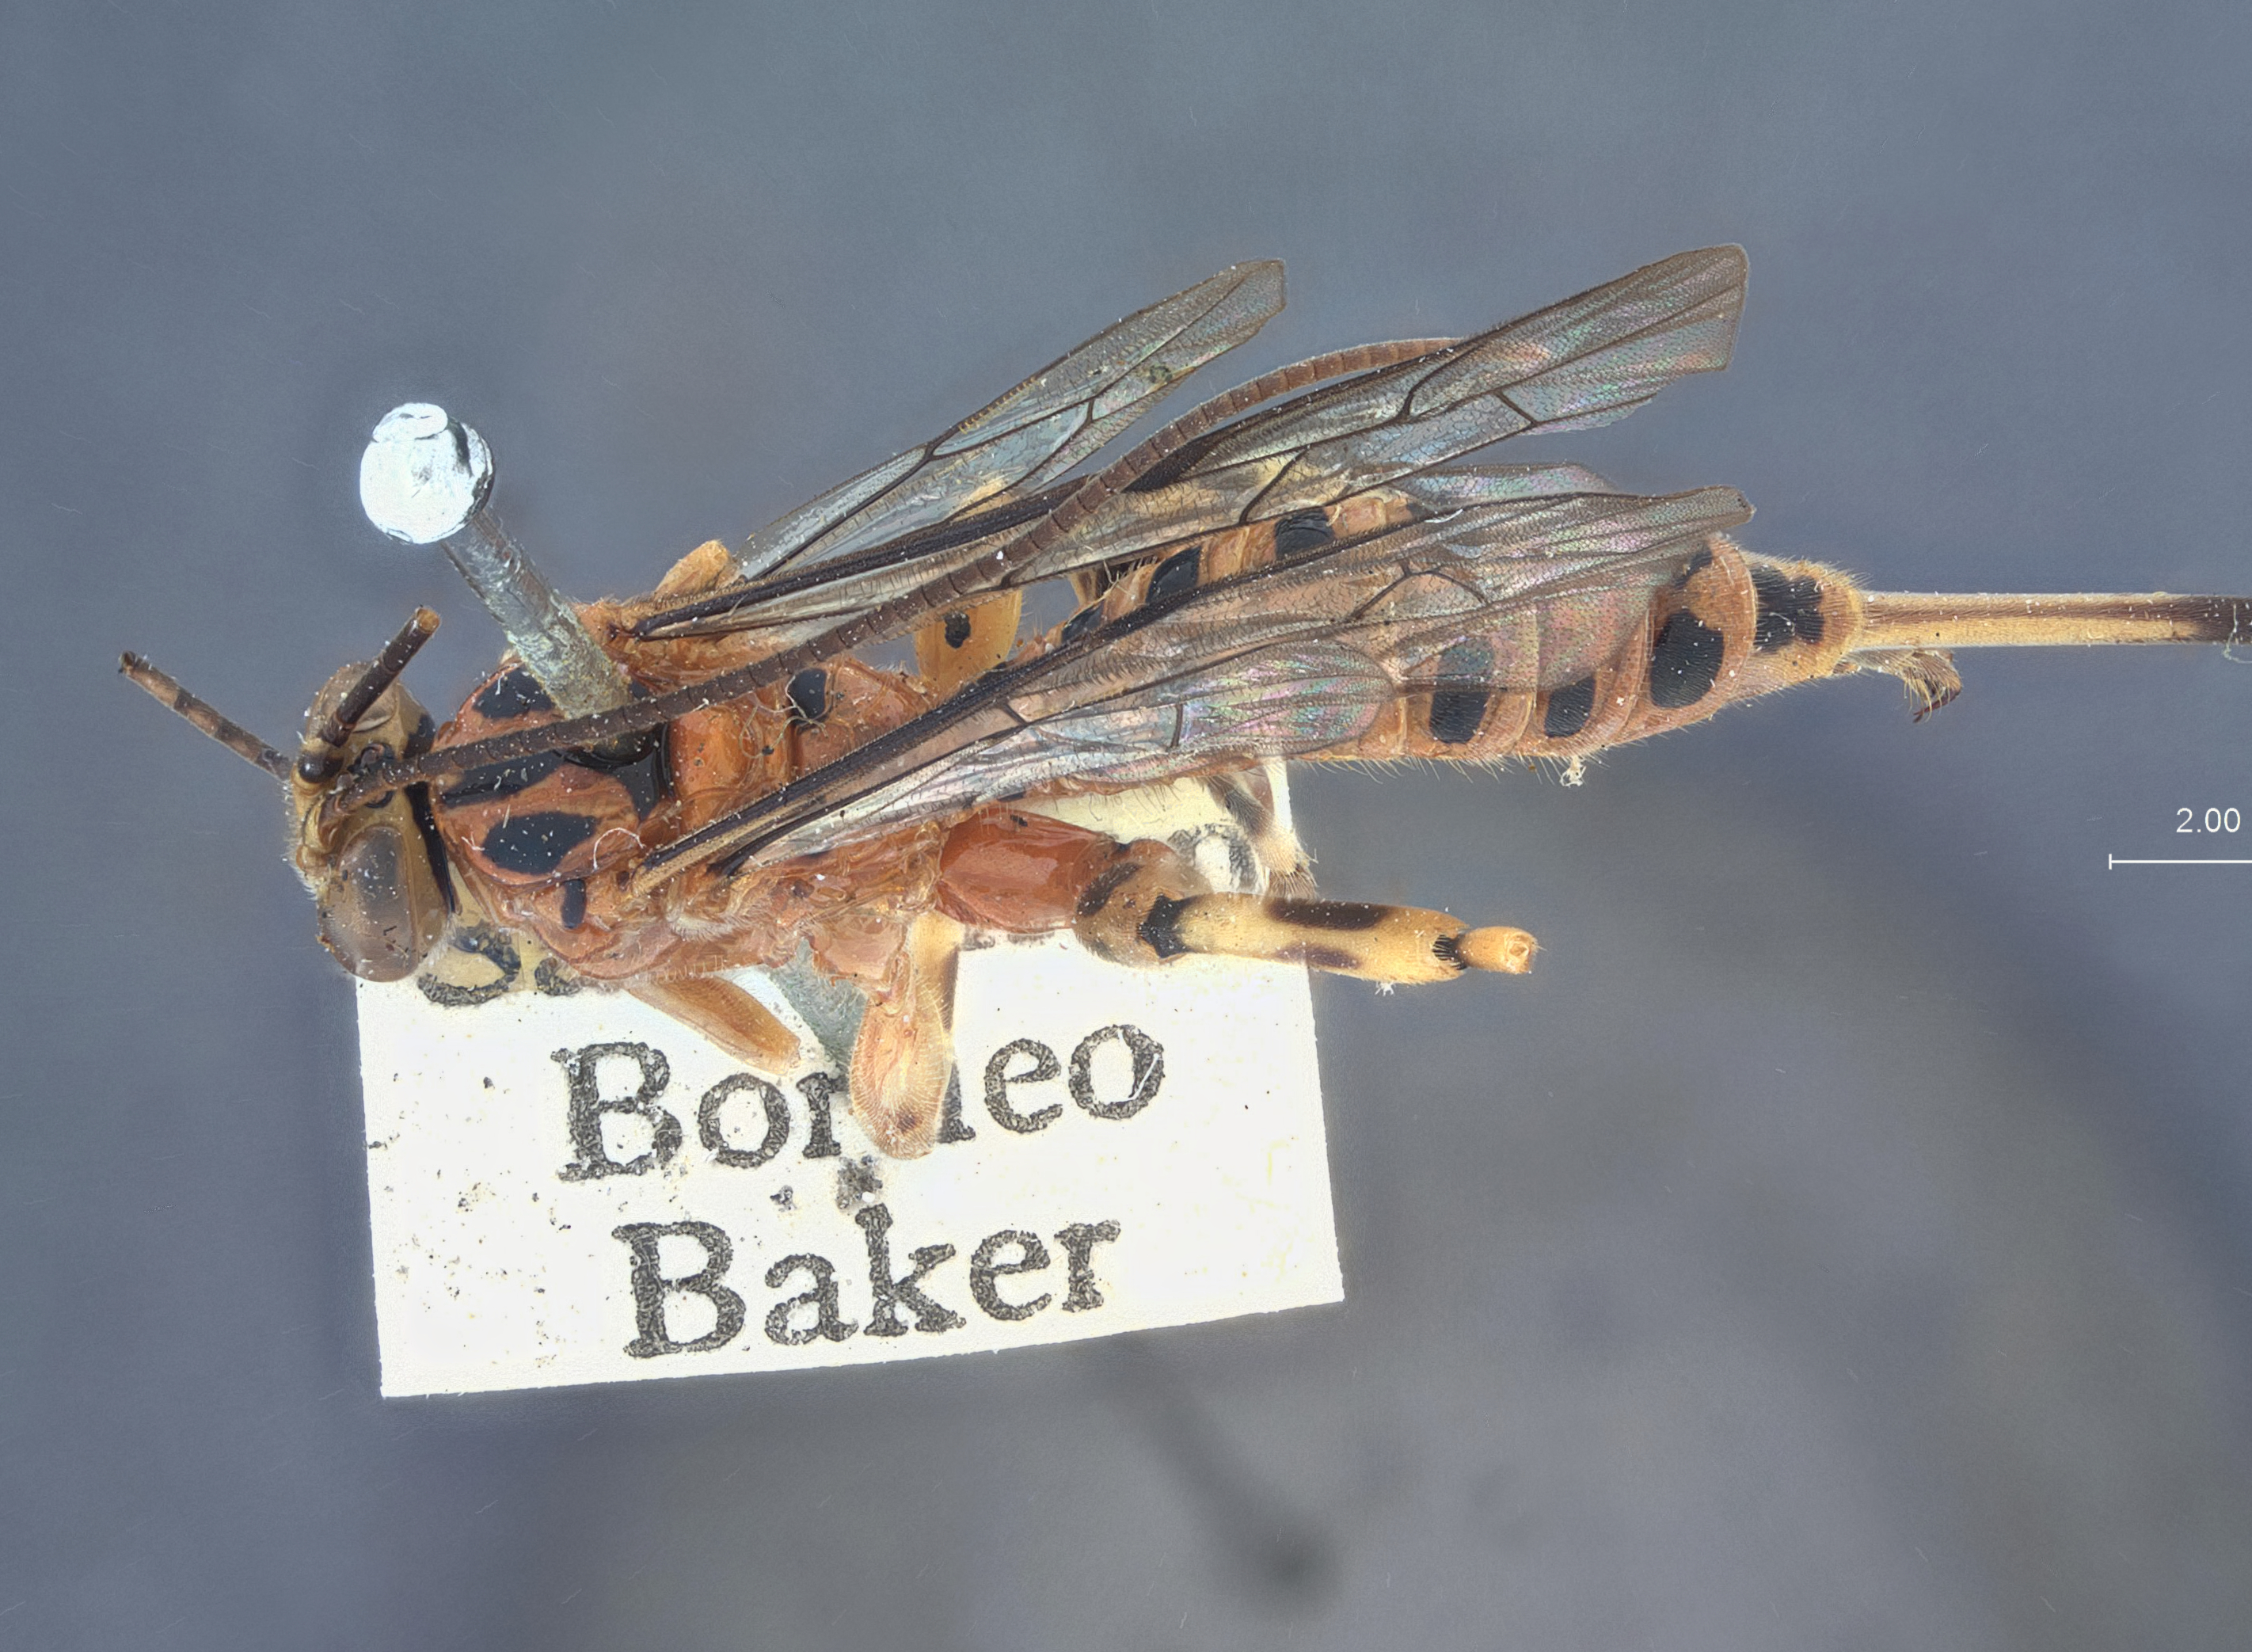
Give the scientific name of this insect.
Xanthopimpla sticta
